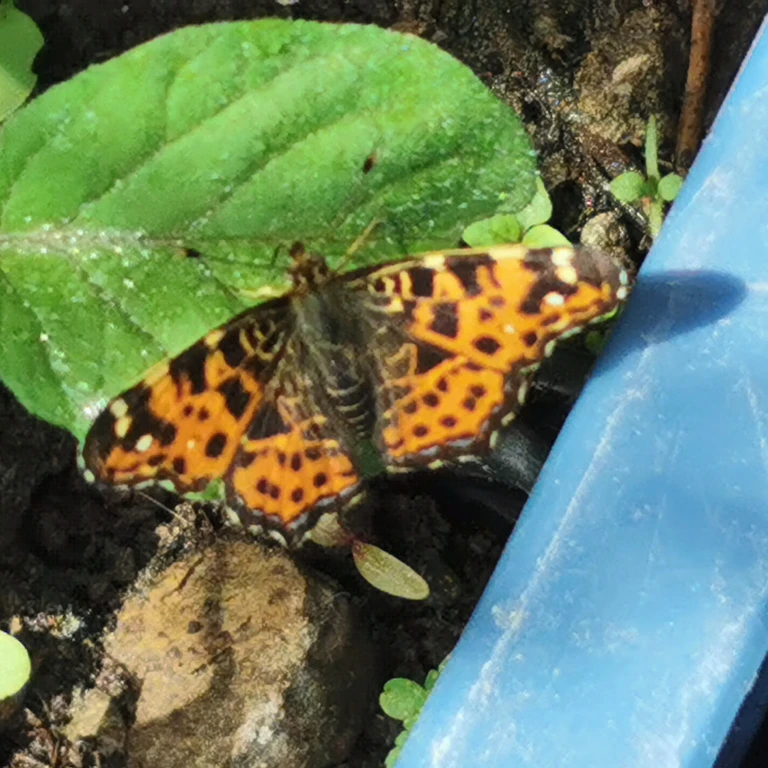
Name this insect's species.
Araschnia levana
